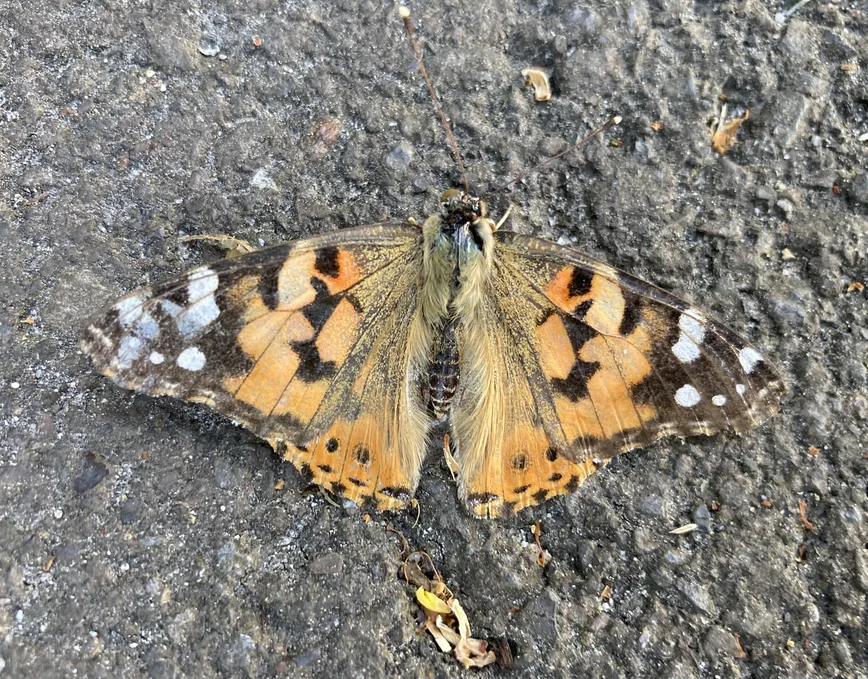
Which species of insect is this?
Vanessa cardui
